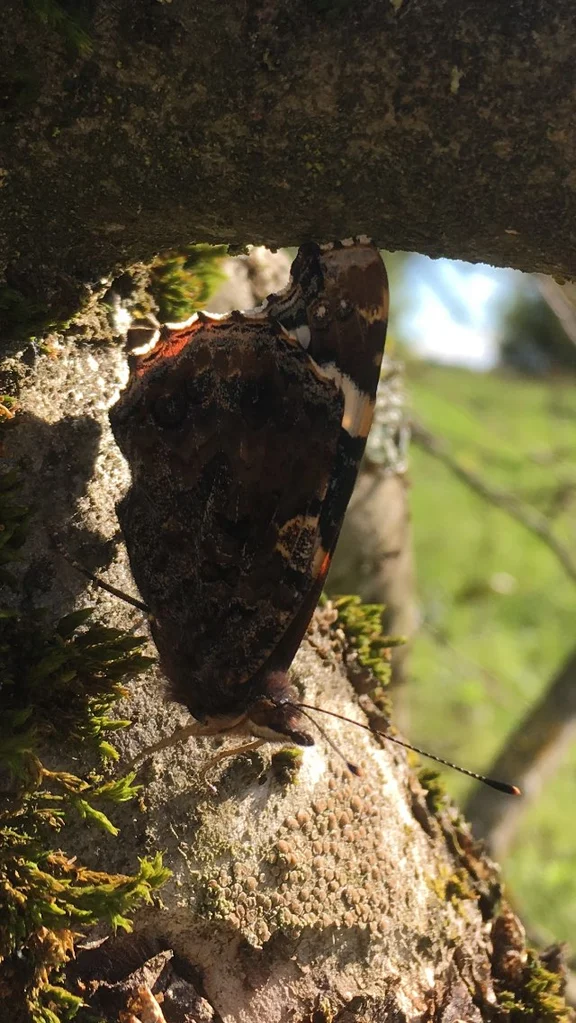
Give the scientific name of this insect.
Vanessa atalanta
